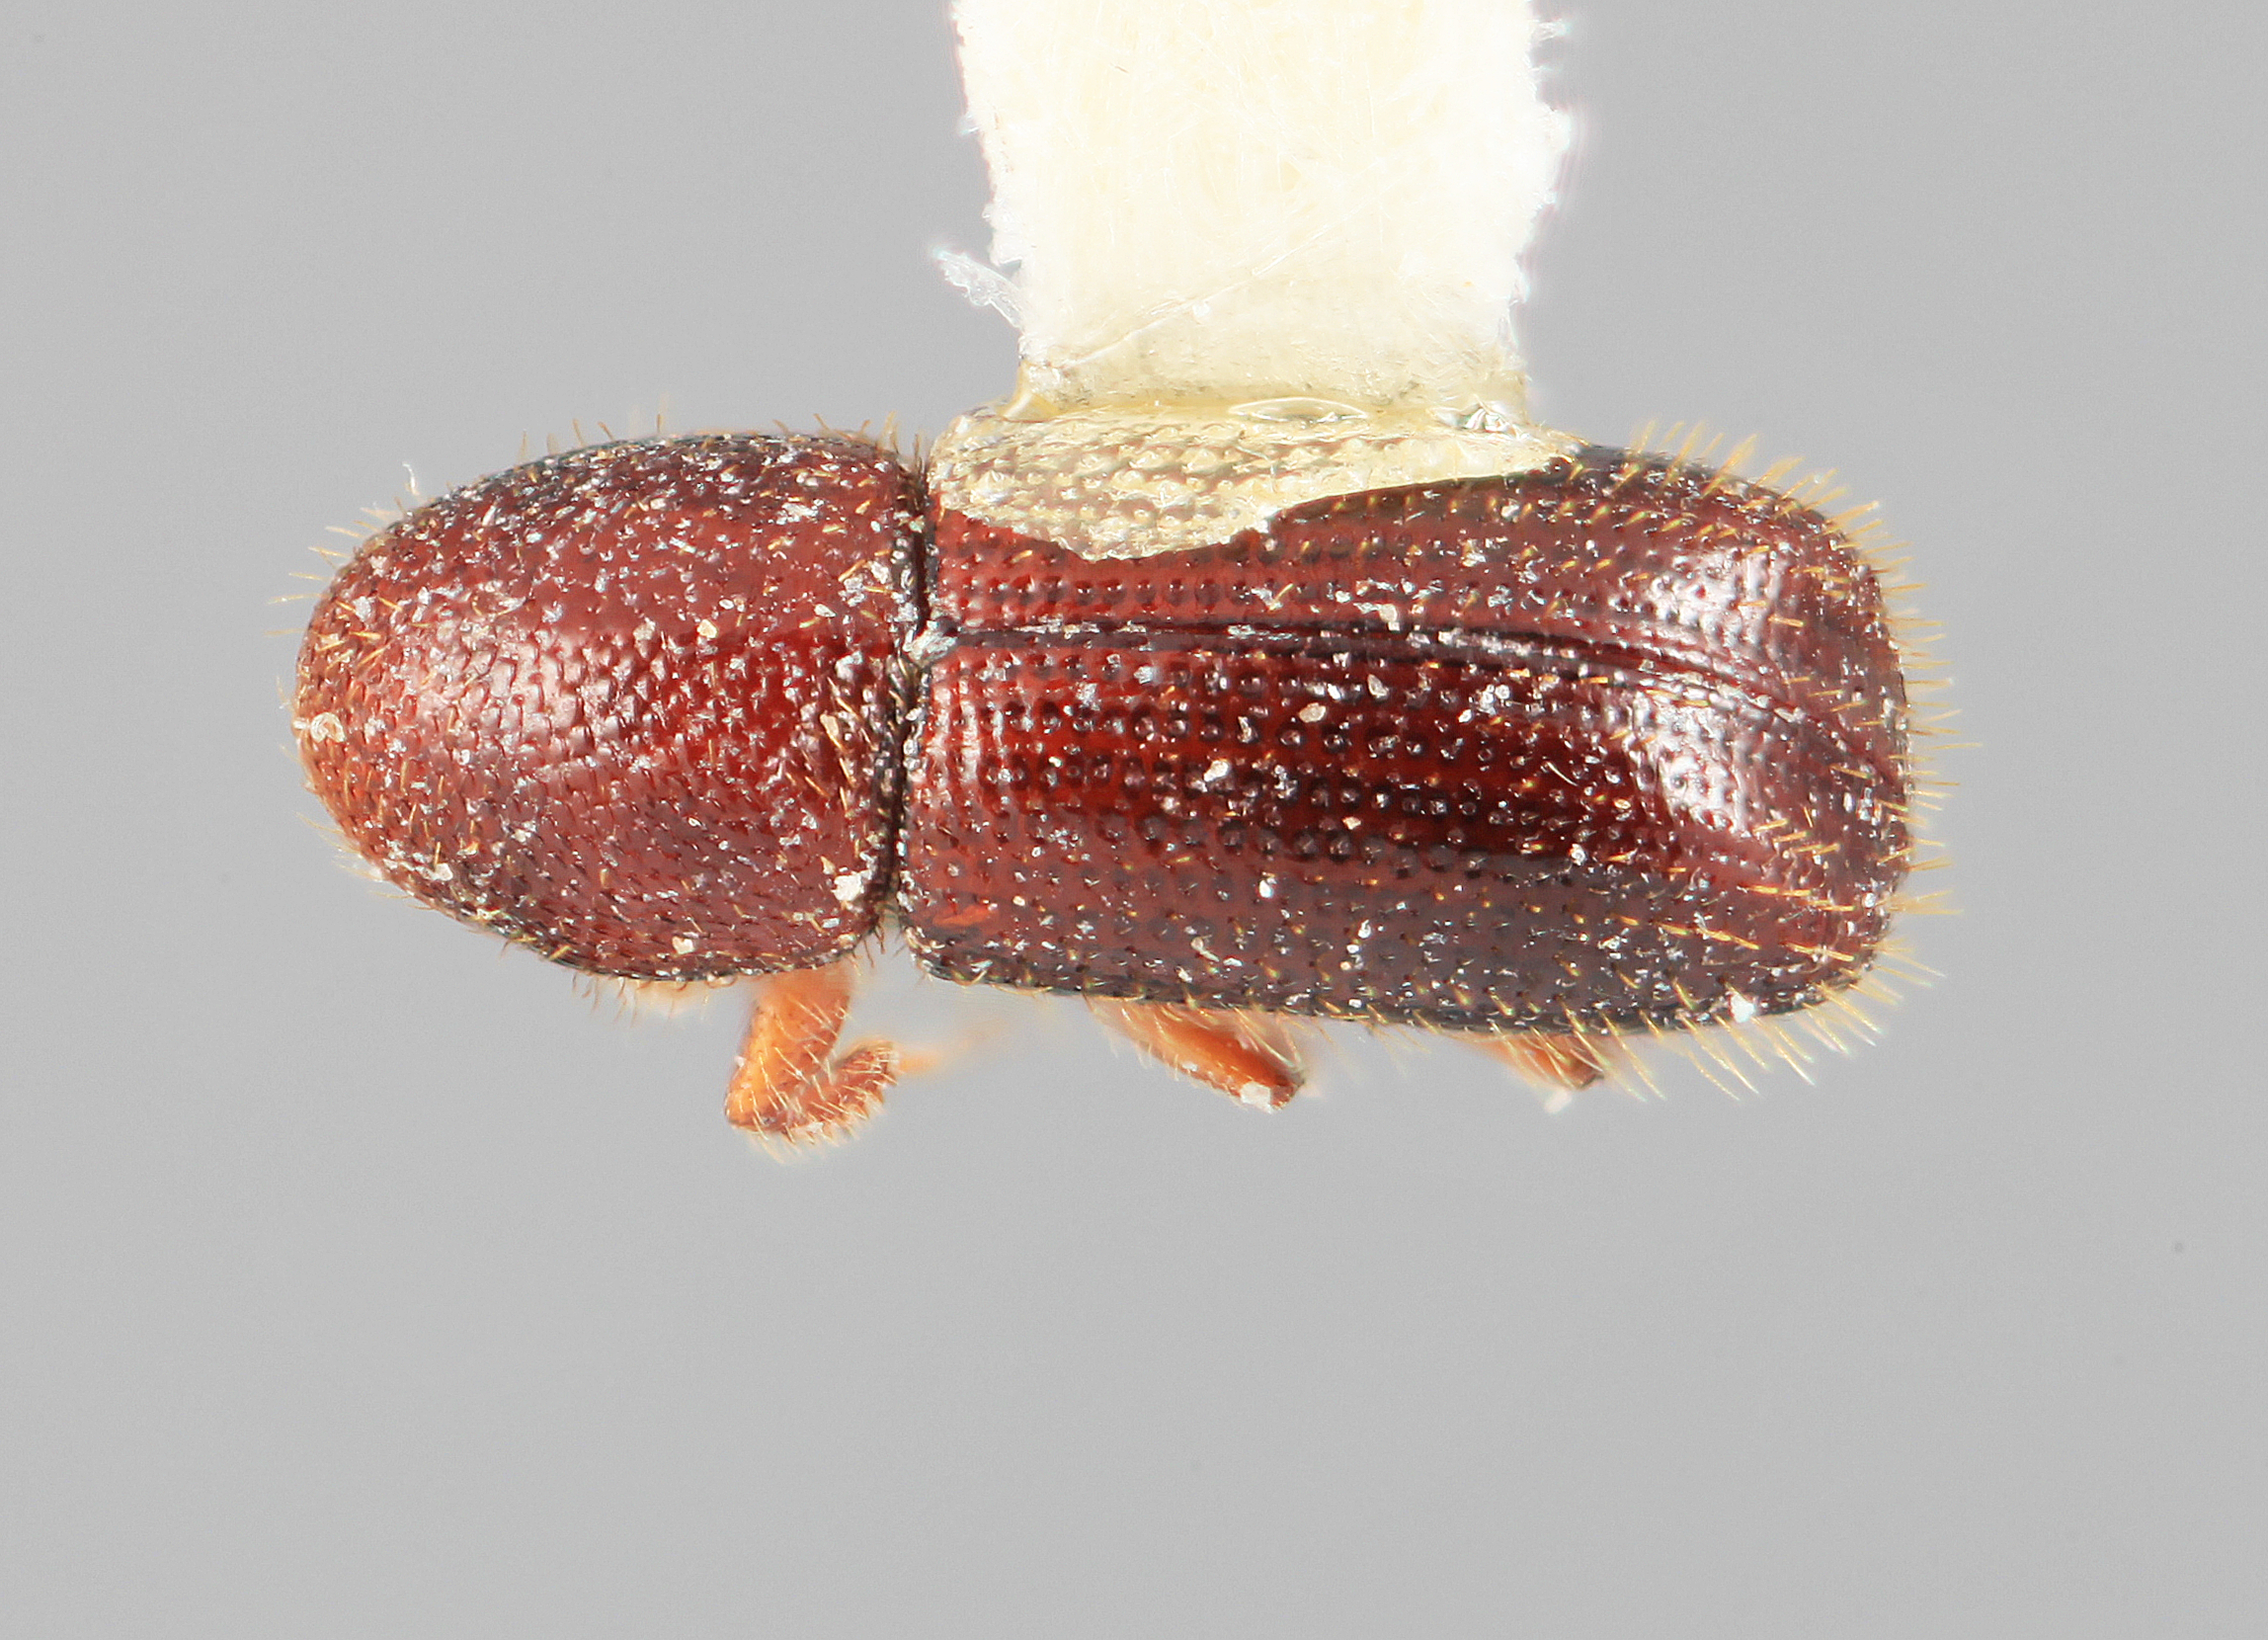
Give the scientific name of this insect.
Dendrocranulus sobrinus
